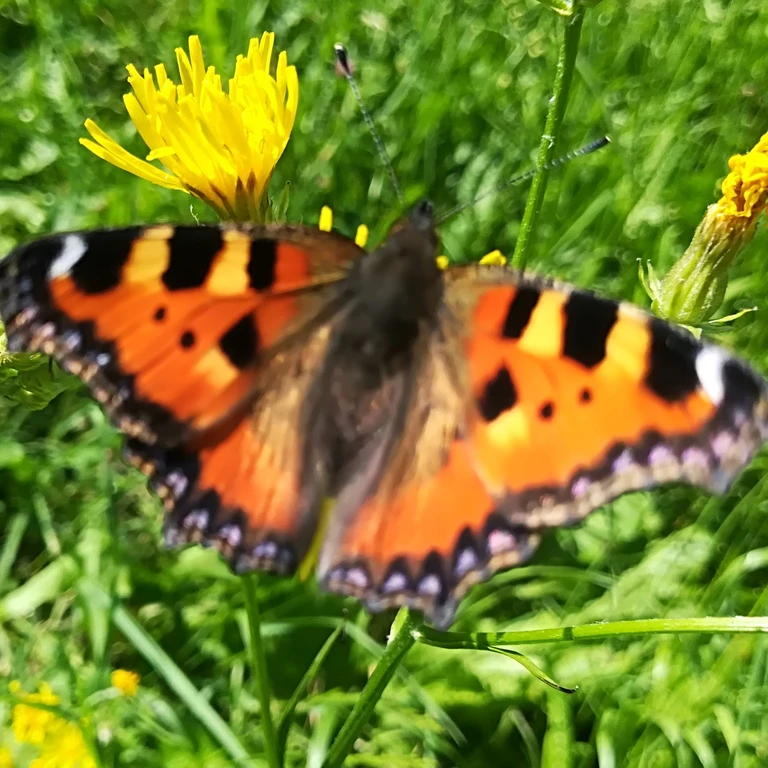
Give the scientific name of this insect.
Aglais urticae
